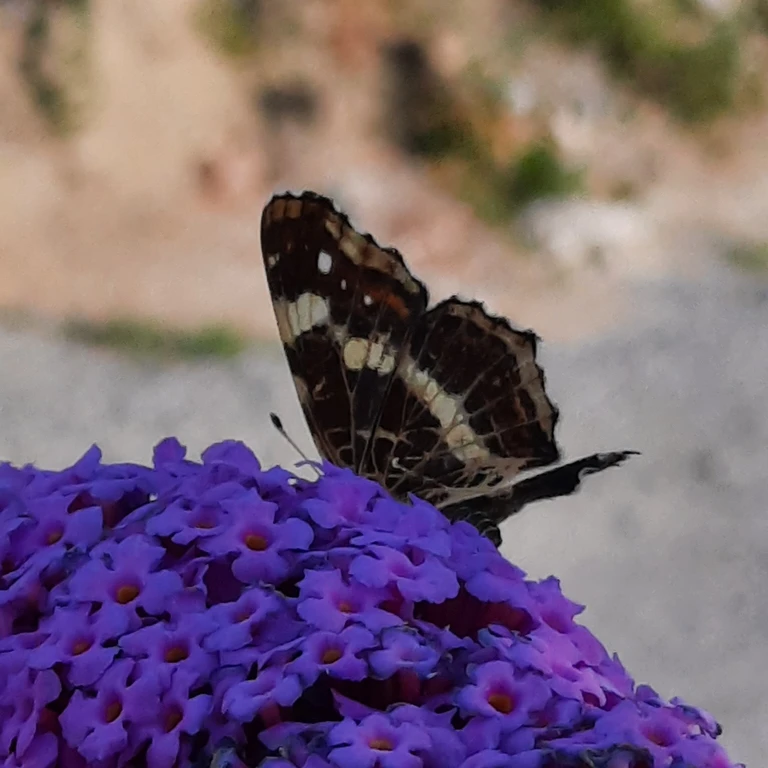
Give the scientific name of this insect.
Araschnia levana
